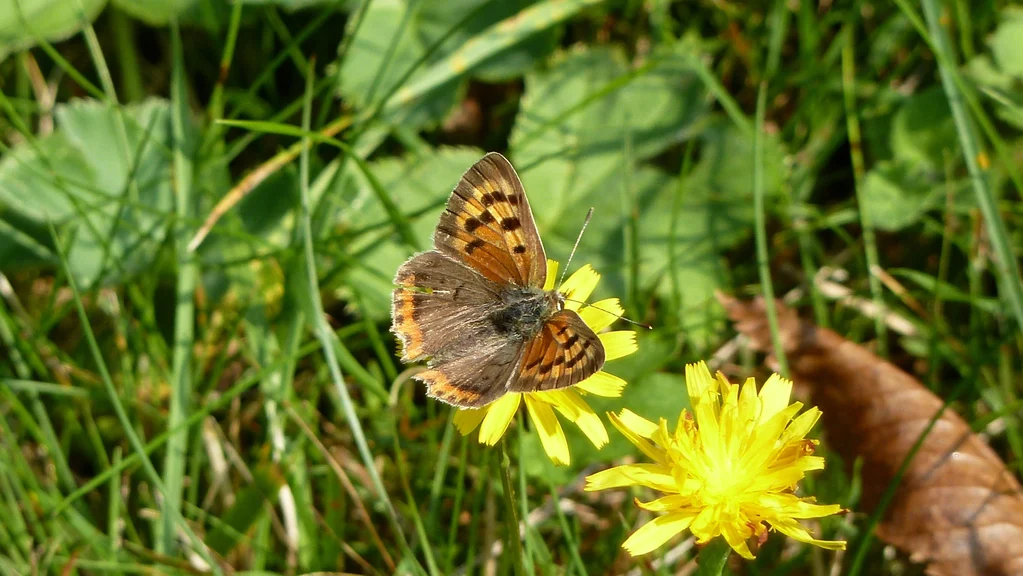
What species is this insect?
Lycaena phlaeas
